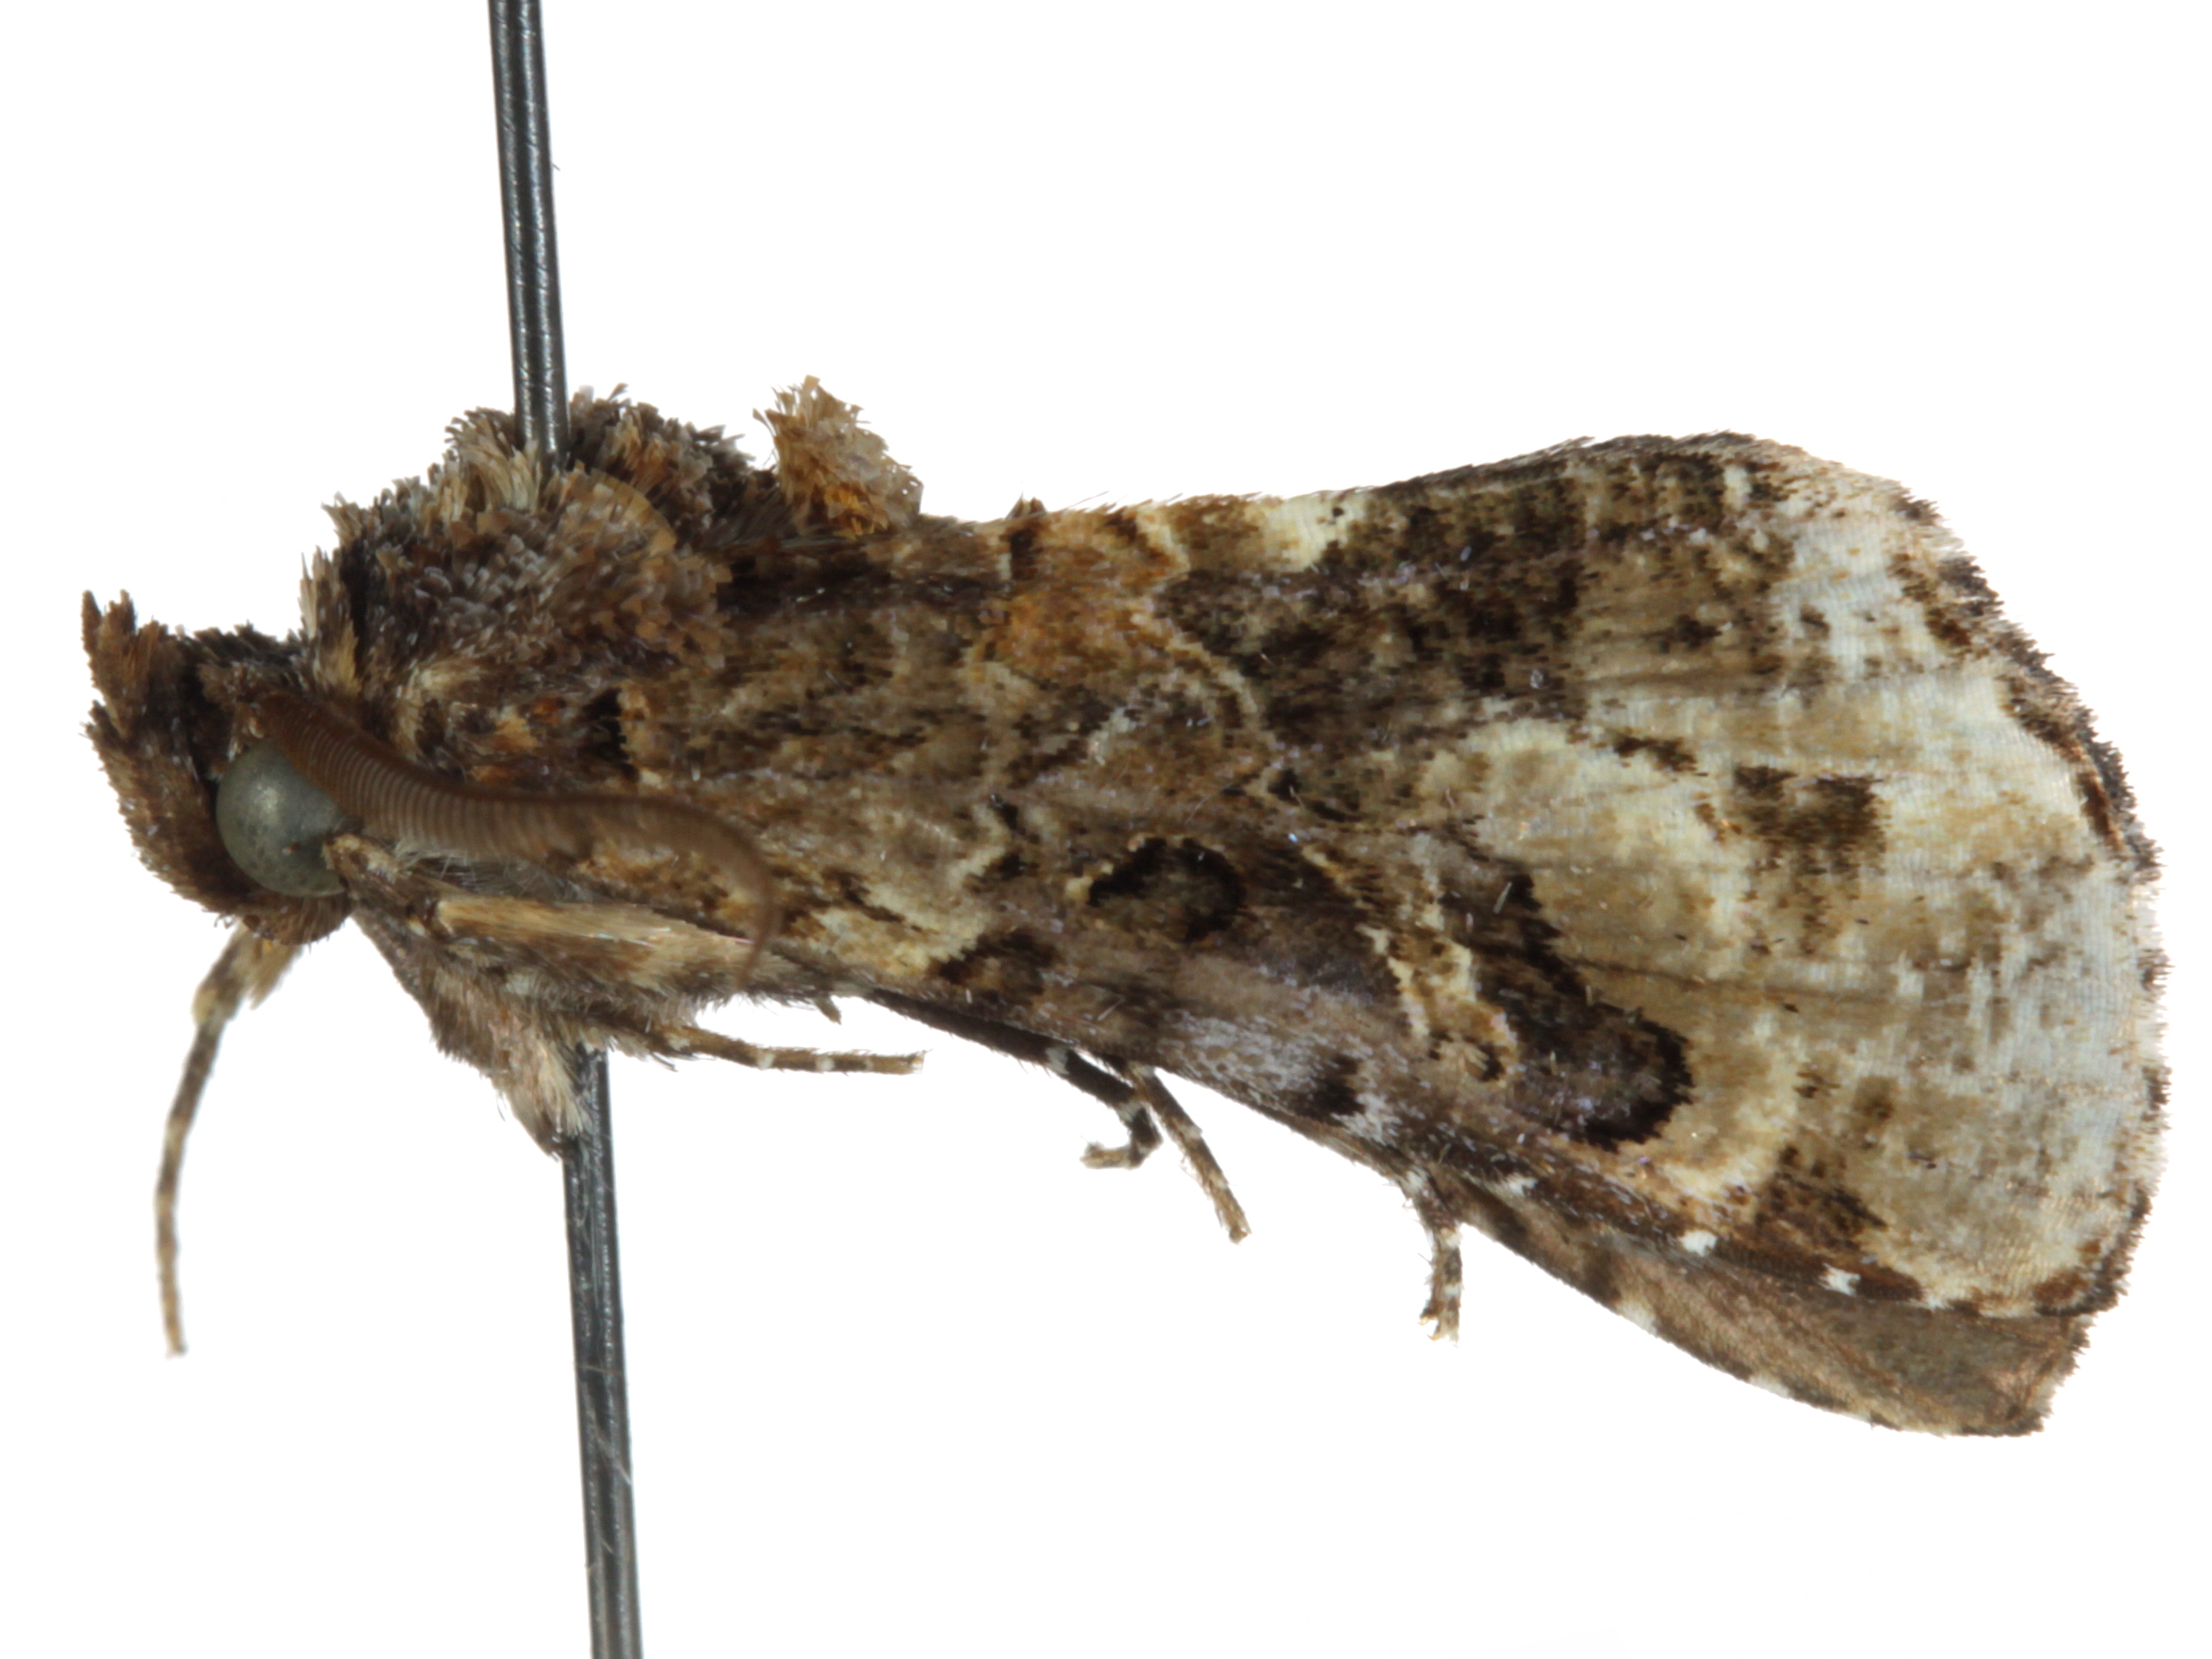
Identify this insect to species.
Pseudocoarica caledonica
